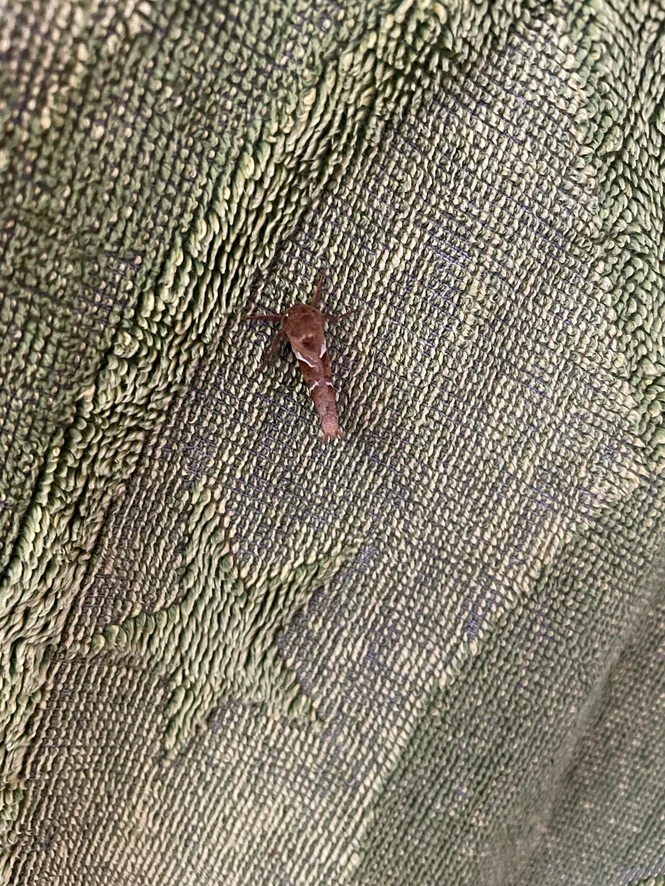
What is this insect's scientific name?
Triodia sylvina
